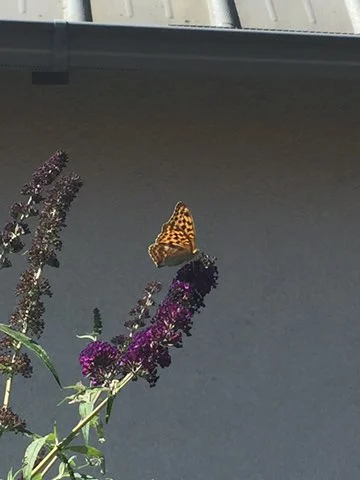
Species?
Argynnis paphia
